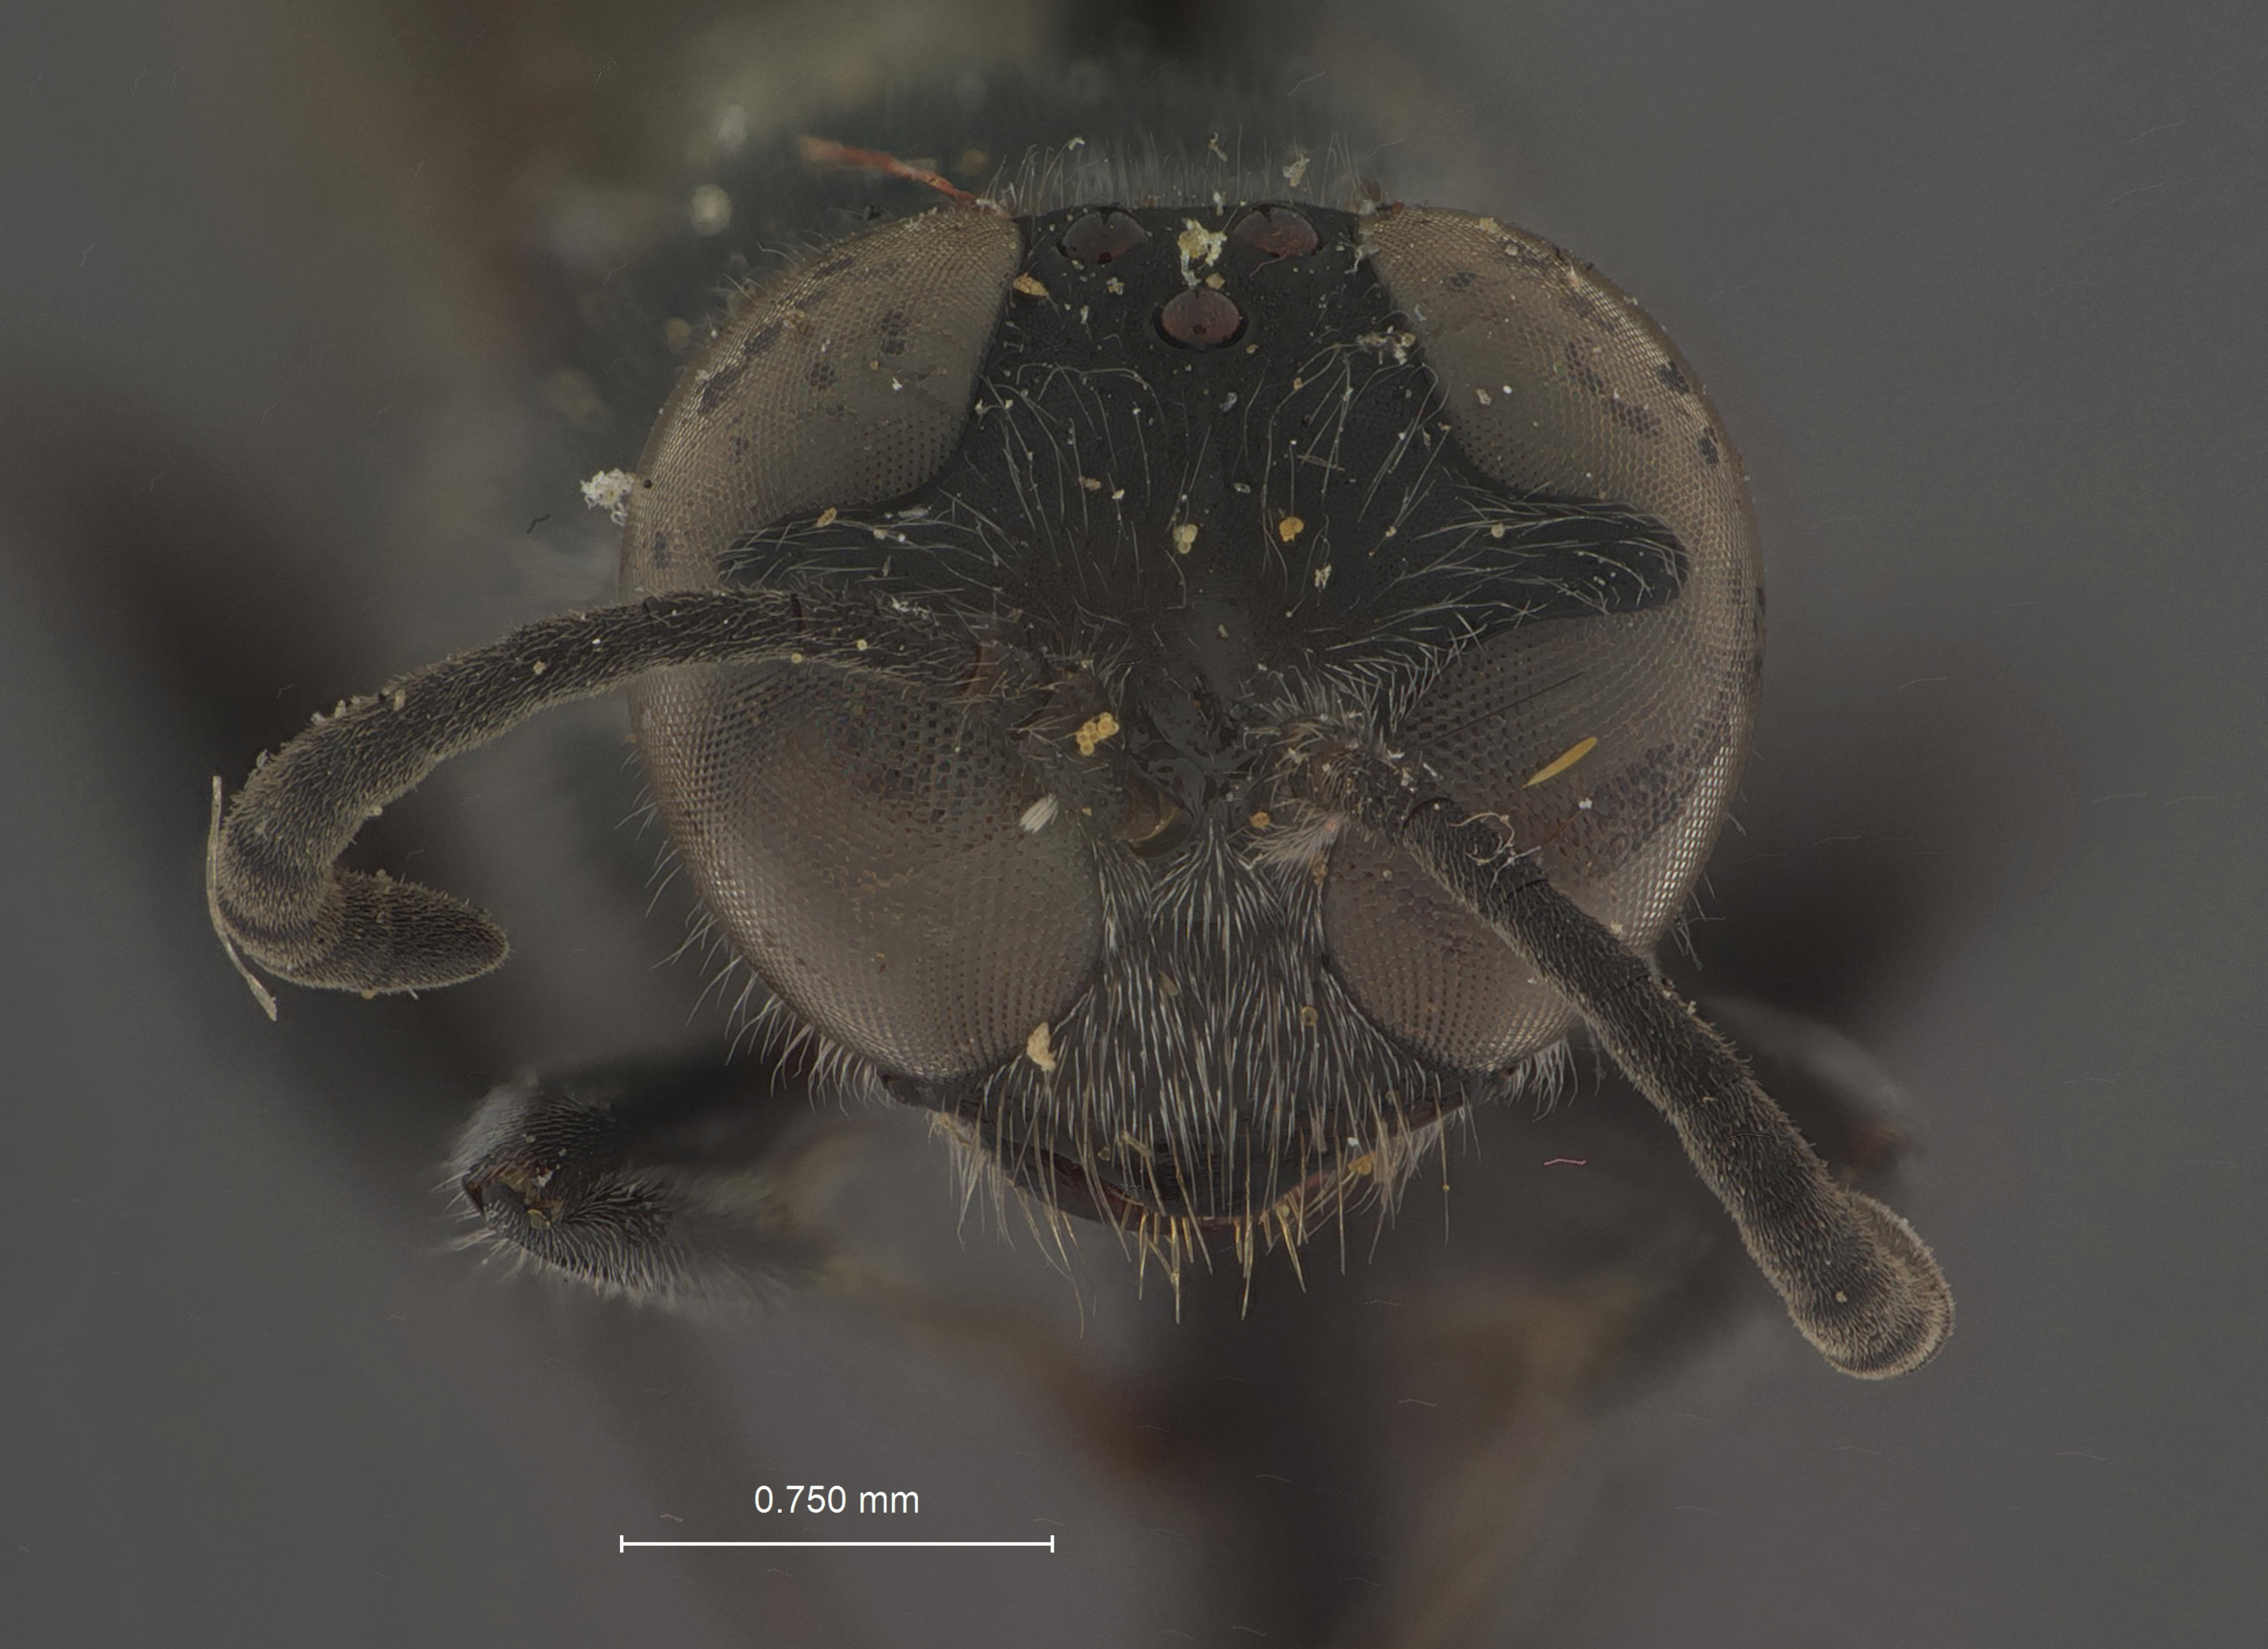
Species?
Trypoxylon ecudorium
